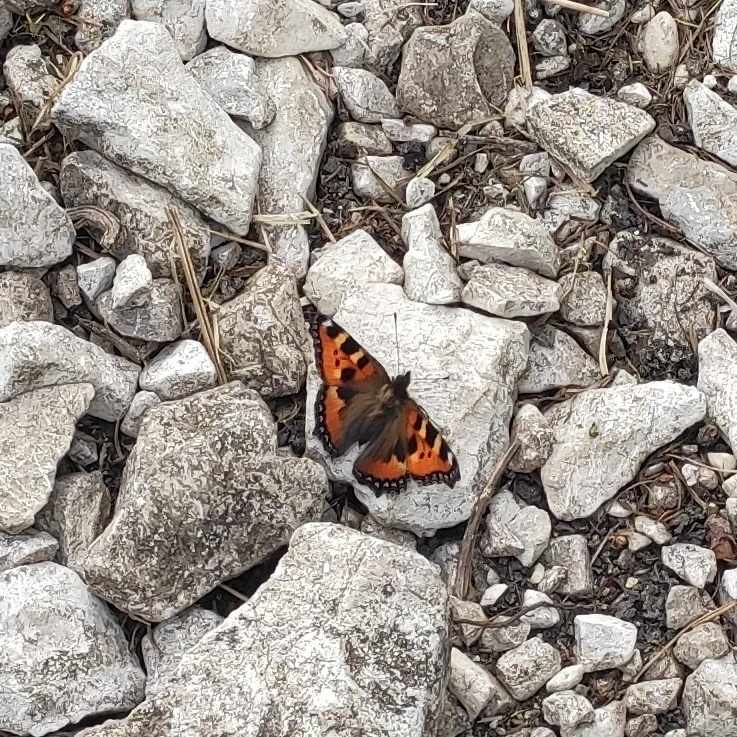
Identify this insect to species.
Aglais urticae
